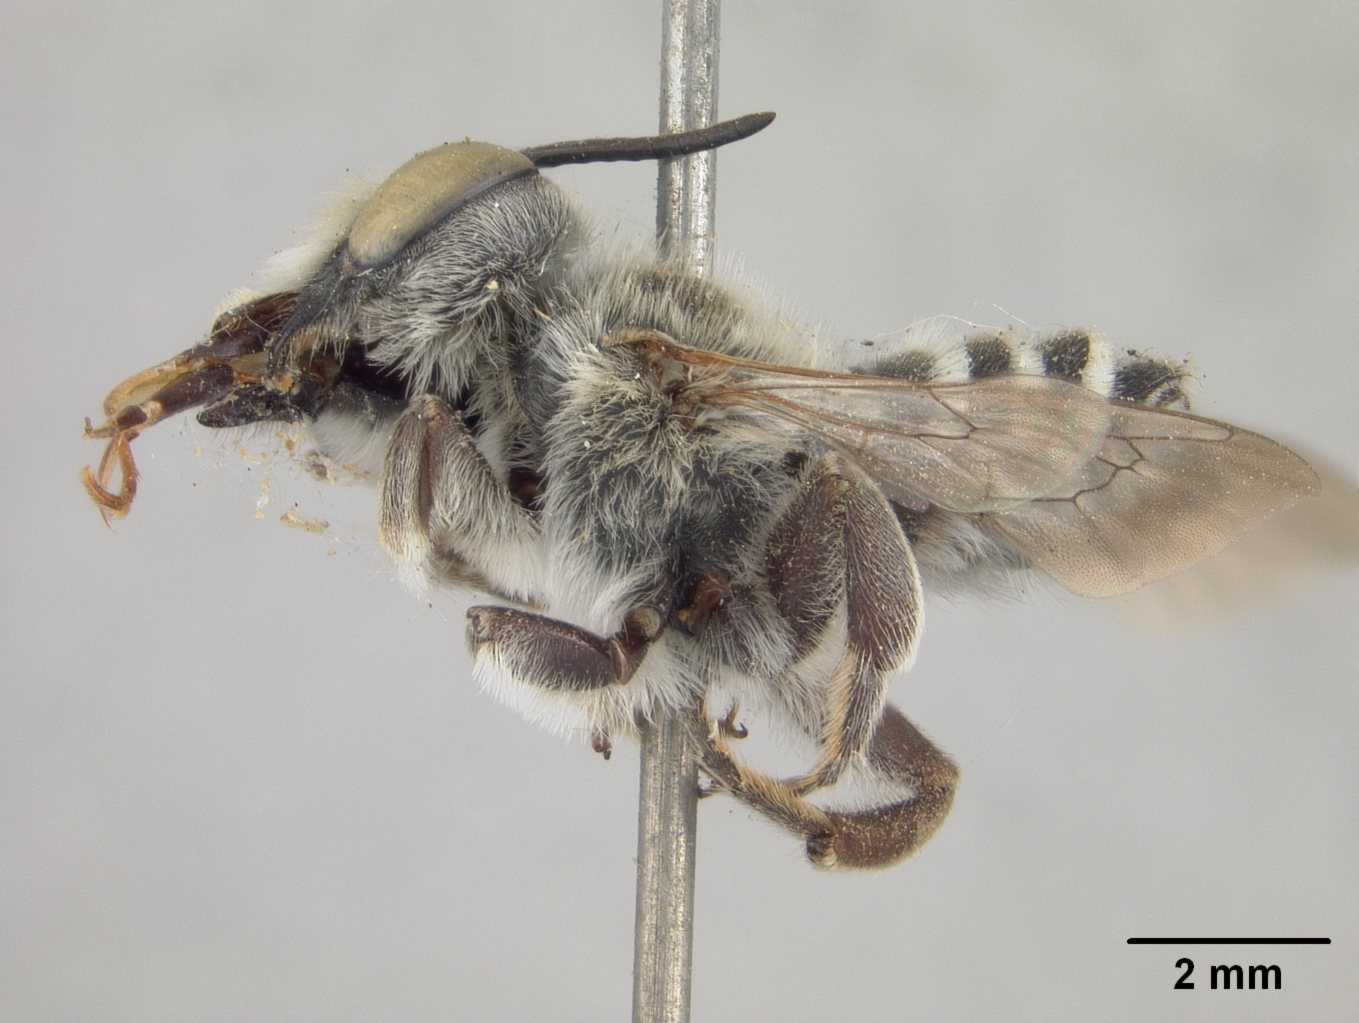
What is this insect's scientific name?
Megachile bishoppi
